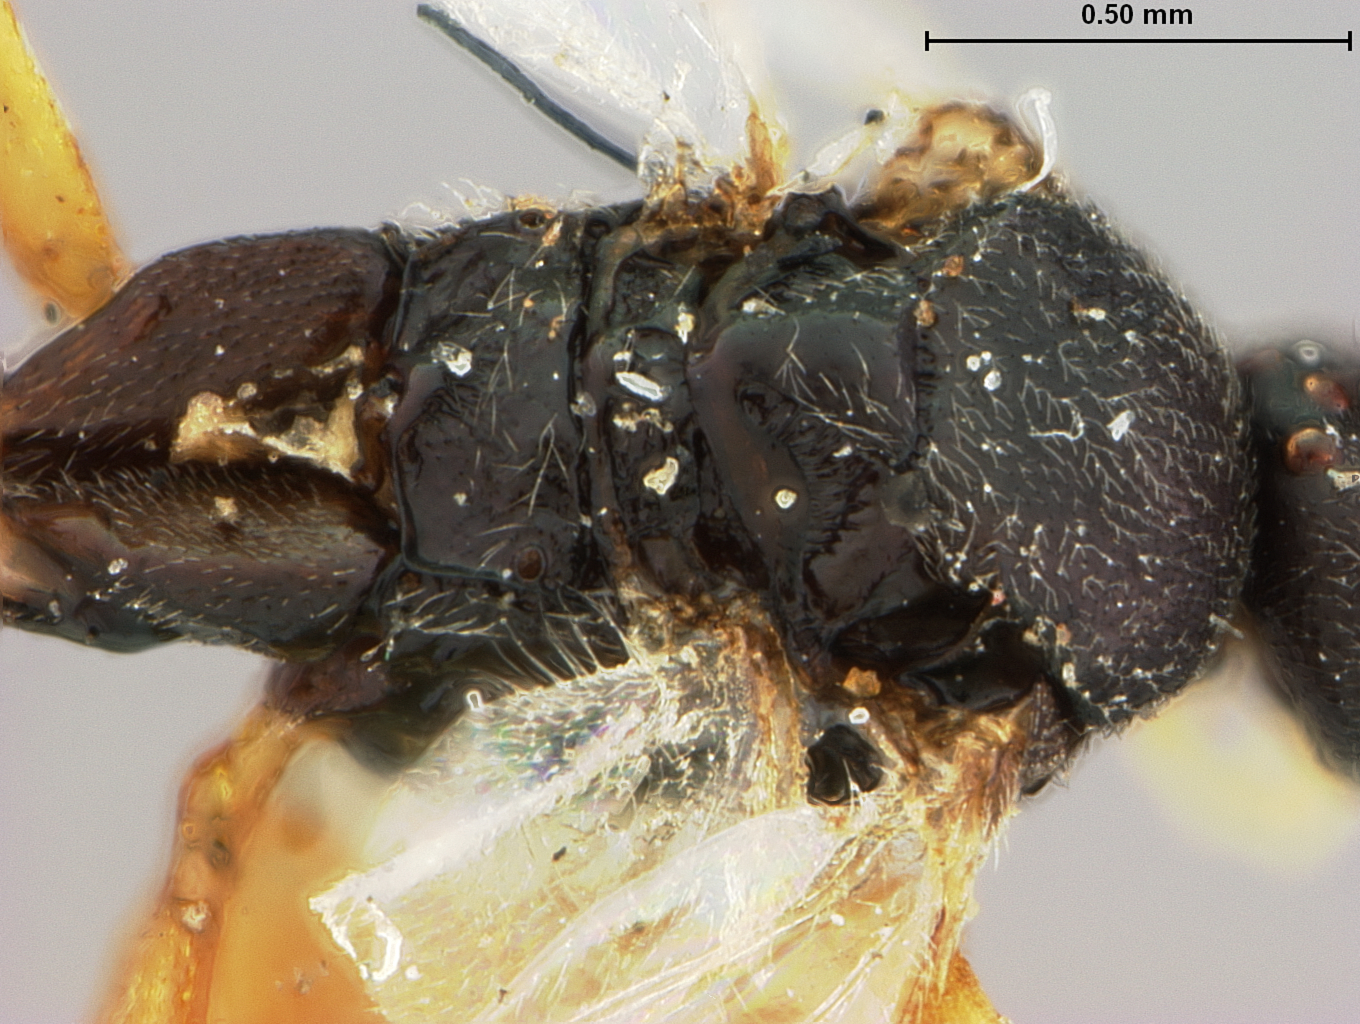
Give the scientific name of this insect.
Apanteles ephyrae
